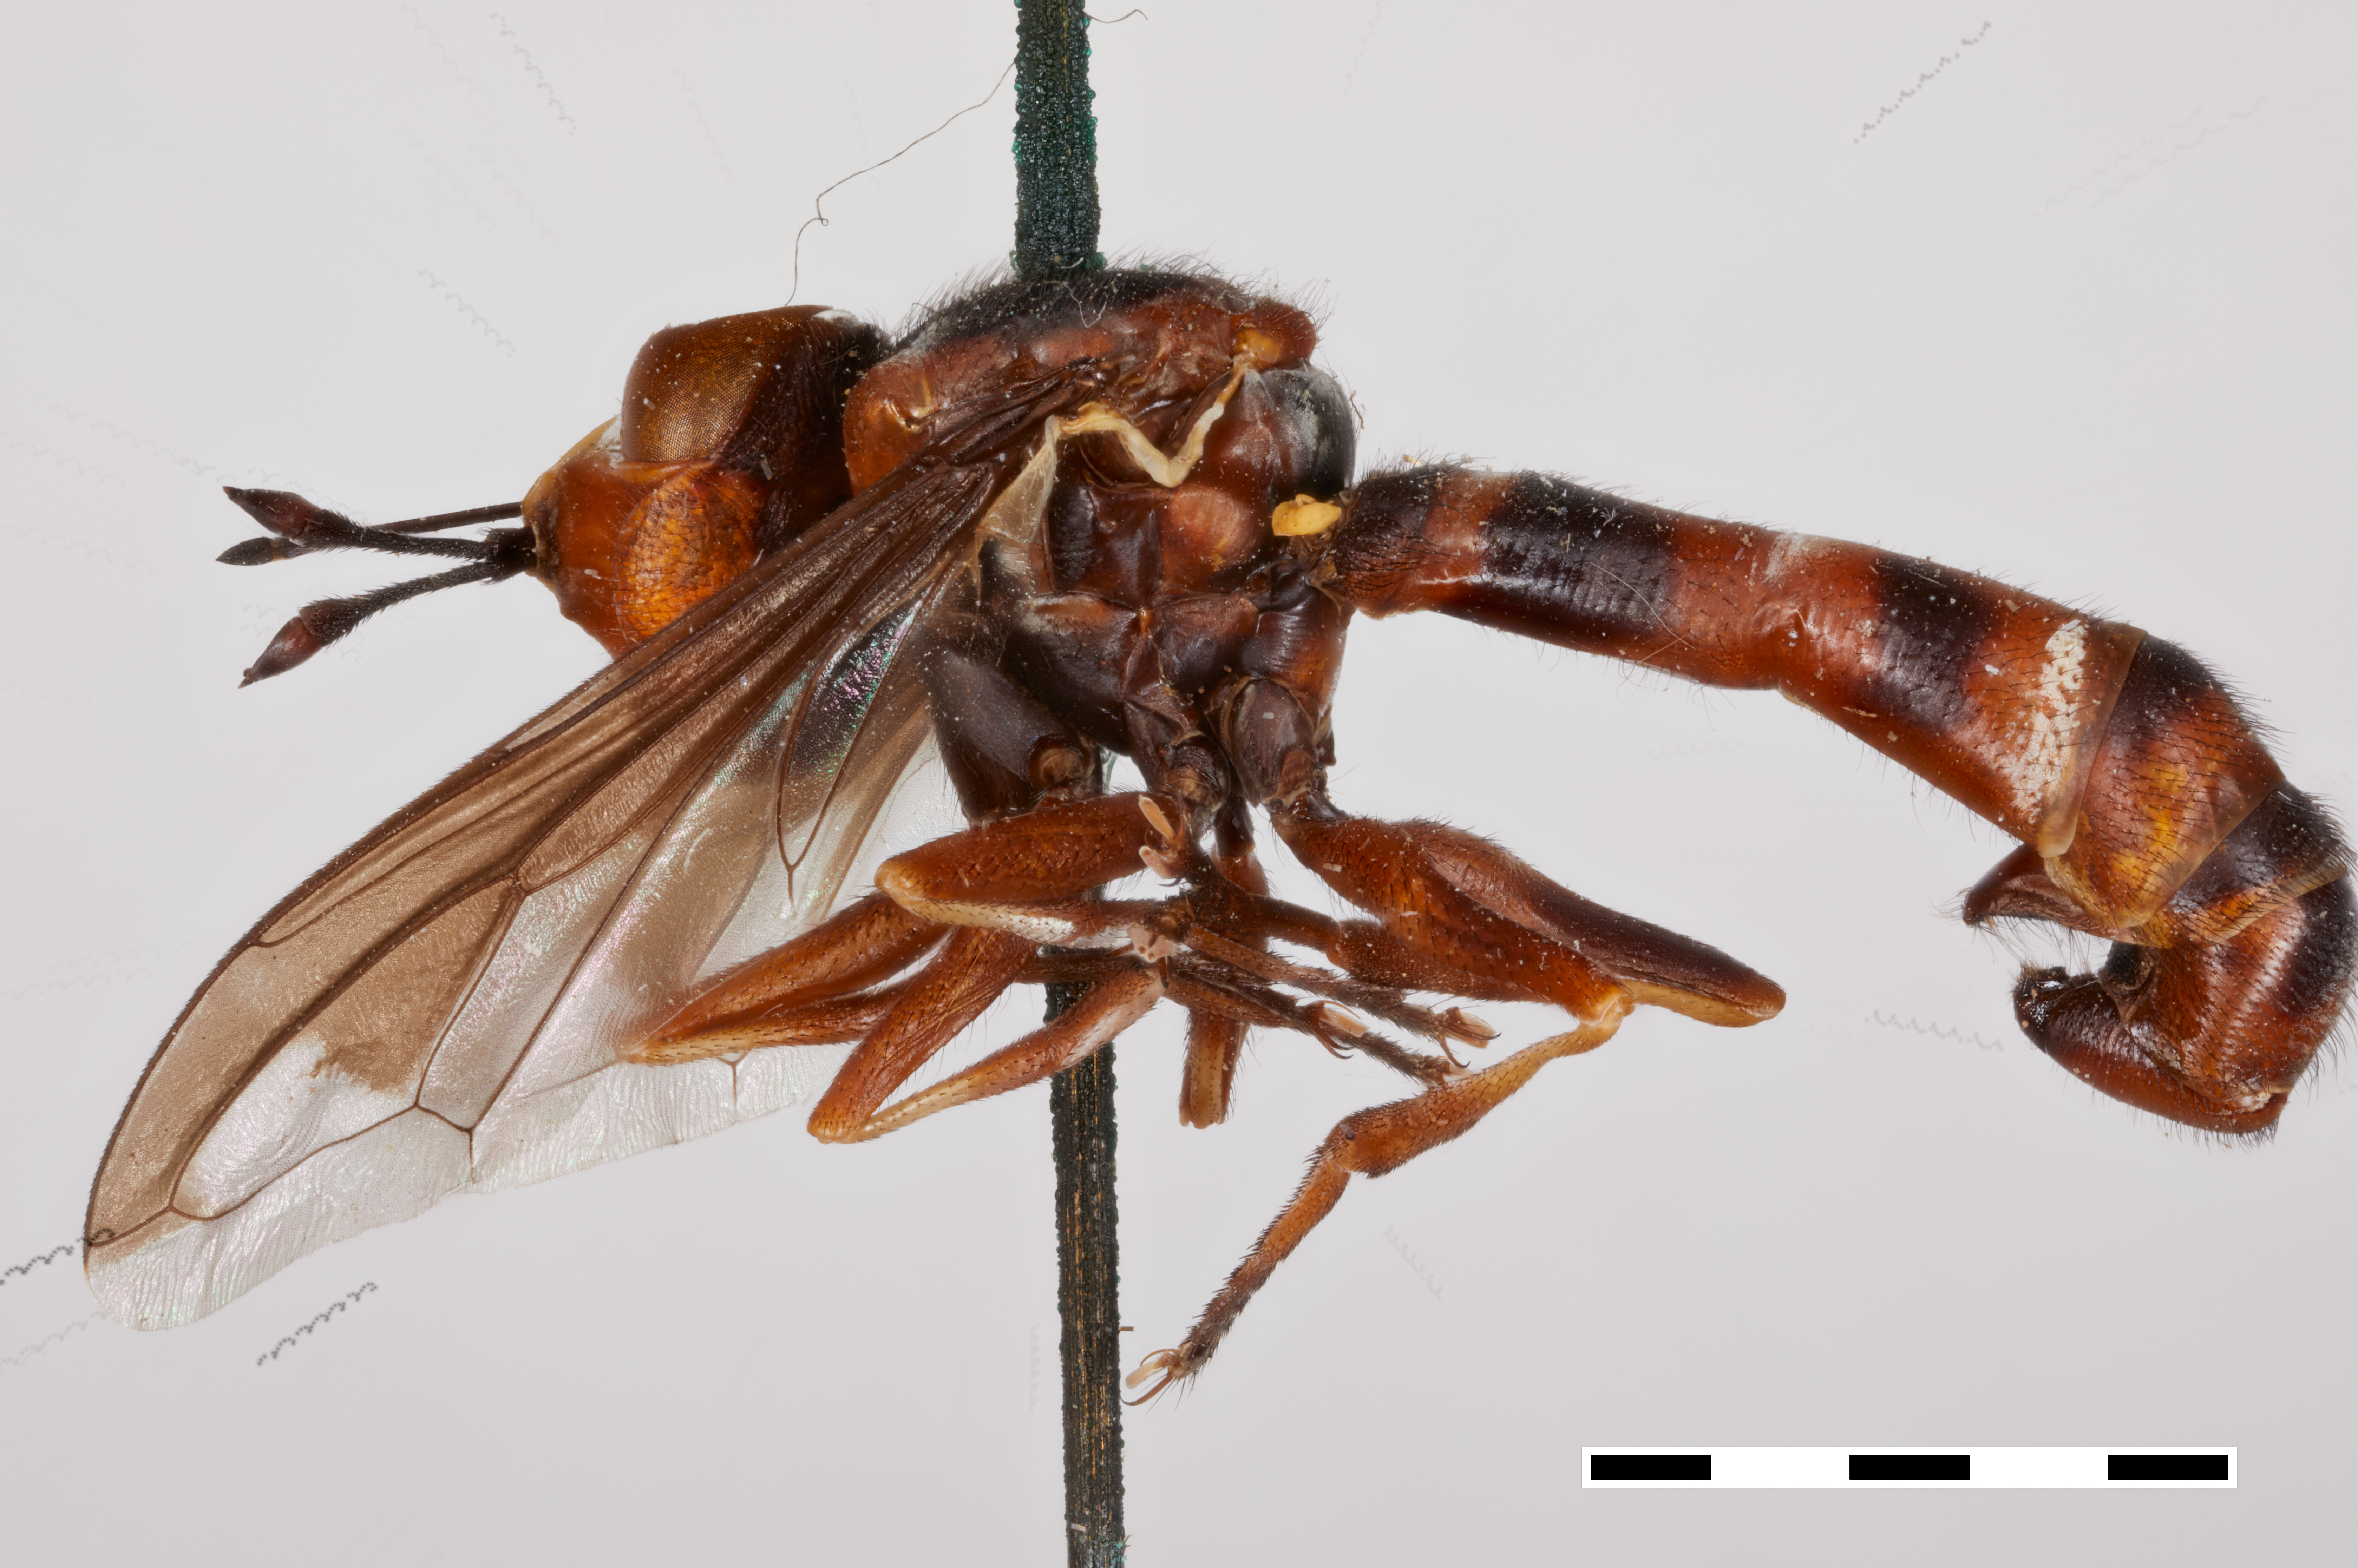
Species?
Physocephala biguttata
